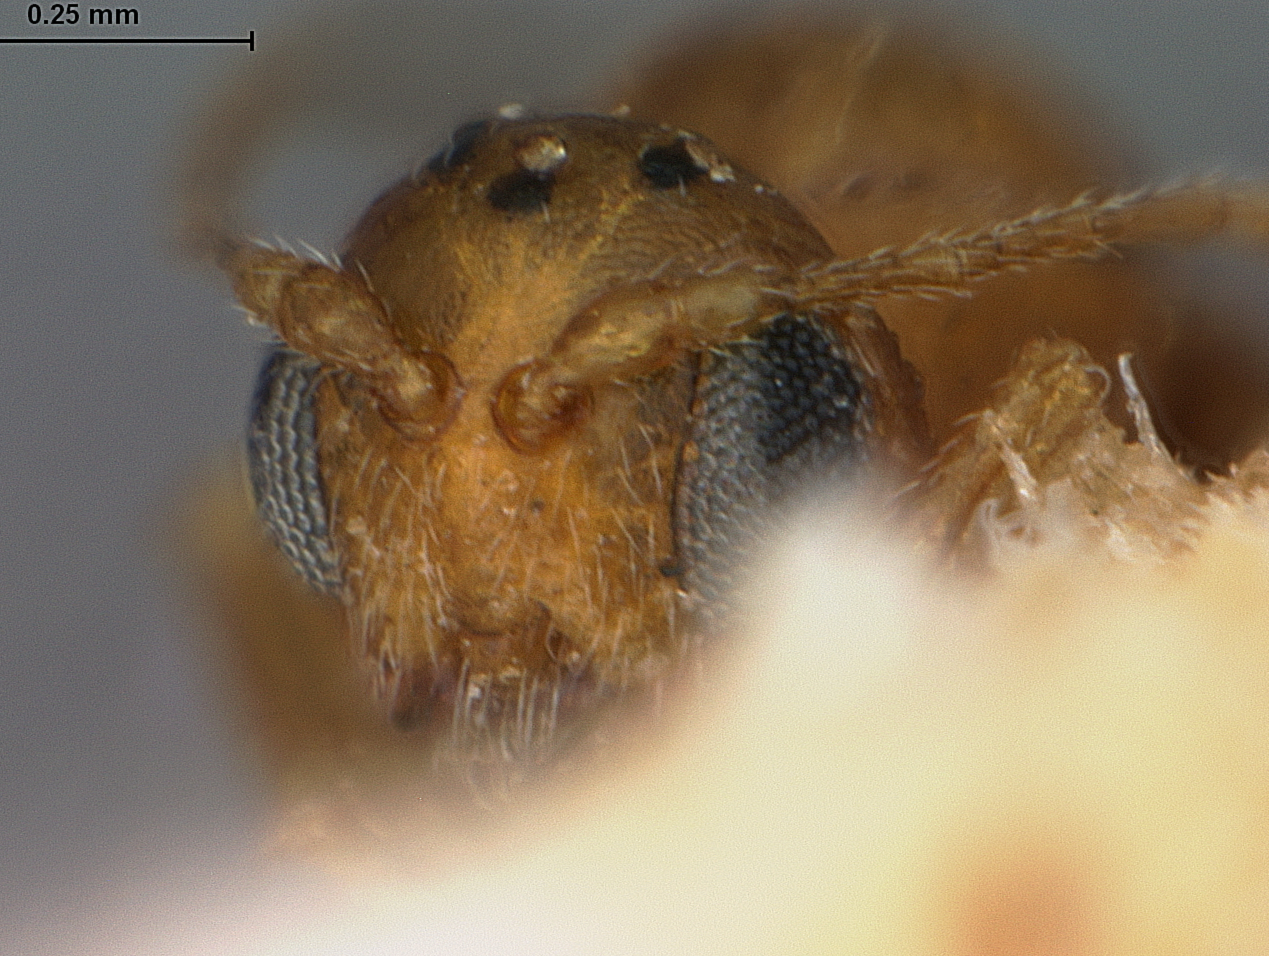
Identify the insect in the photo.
Diplolepis caepula
